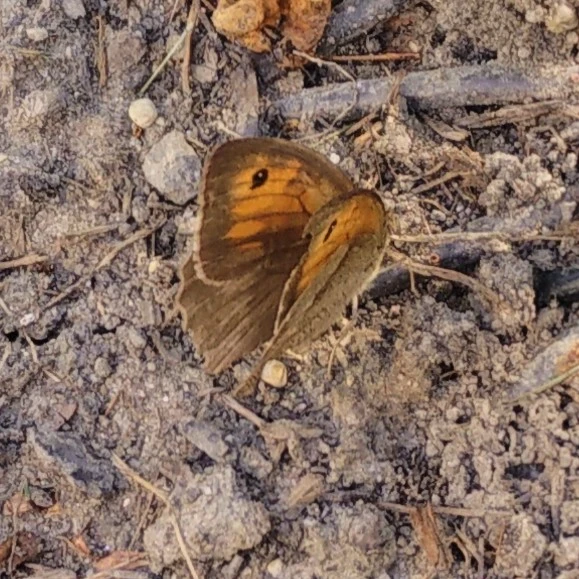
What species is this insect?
Maniola jurtina
